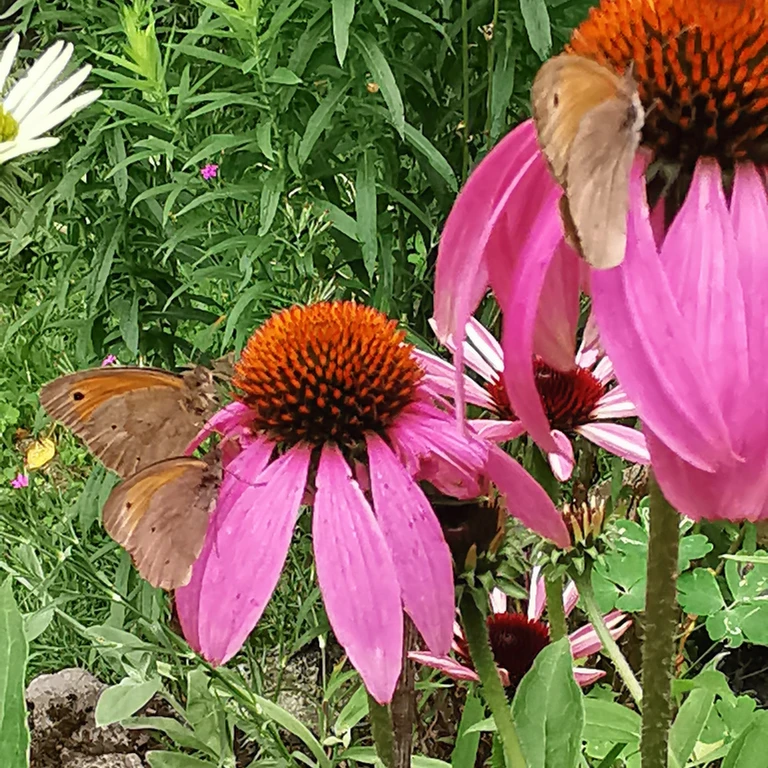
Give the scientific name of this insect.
Maniola jurtina
